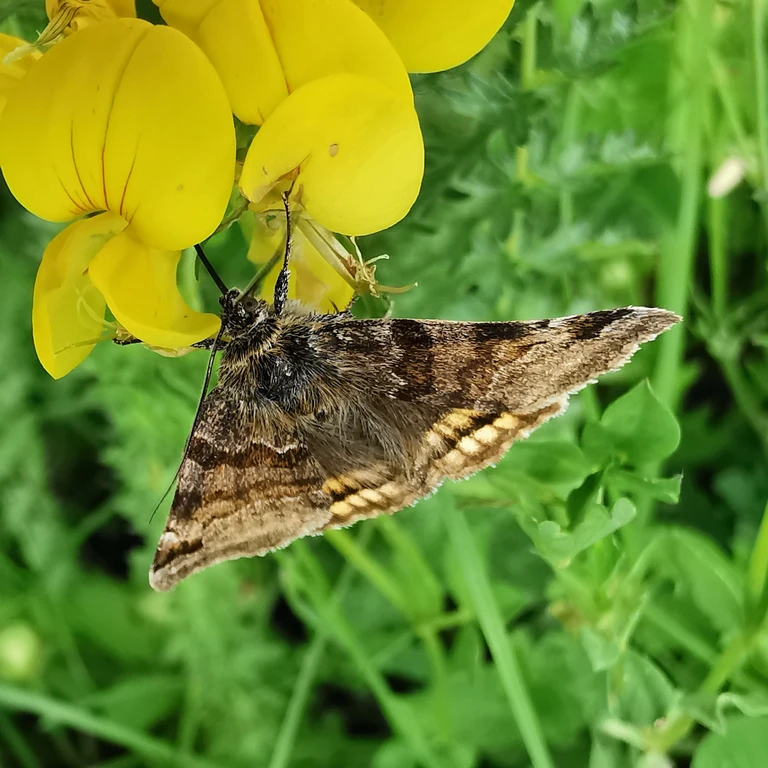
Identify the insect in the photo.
Euclidia glyphica
